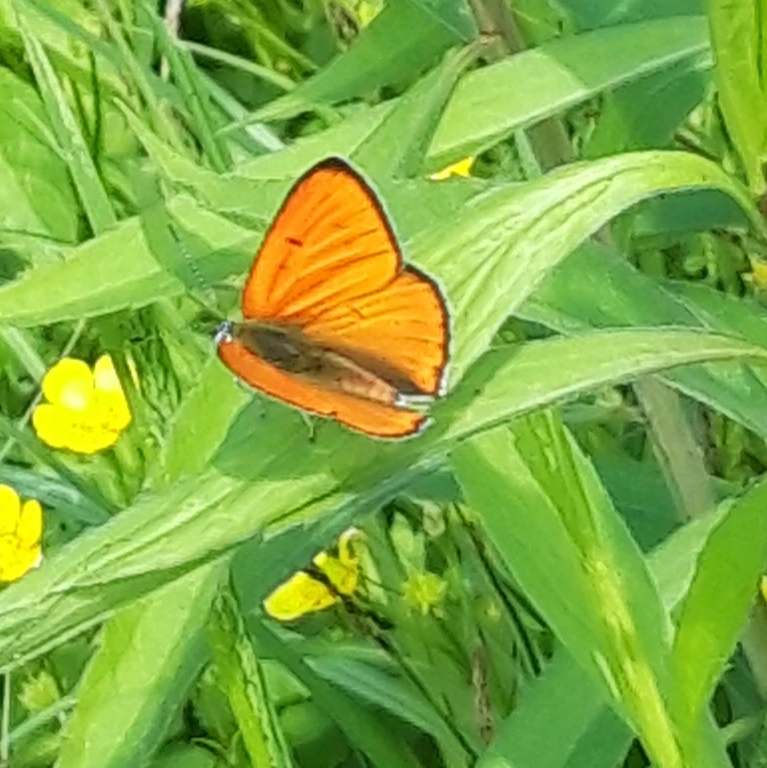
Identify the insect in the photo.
Lycaena dispar
